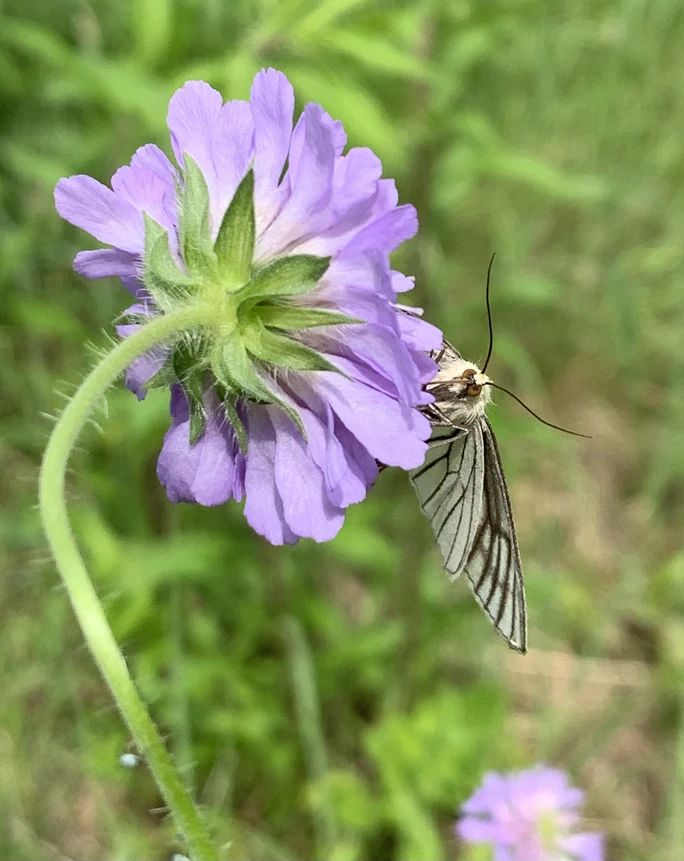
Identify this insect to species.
Siona lineata
